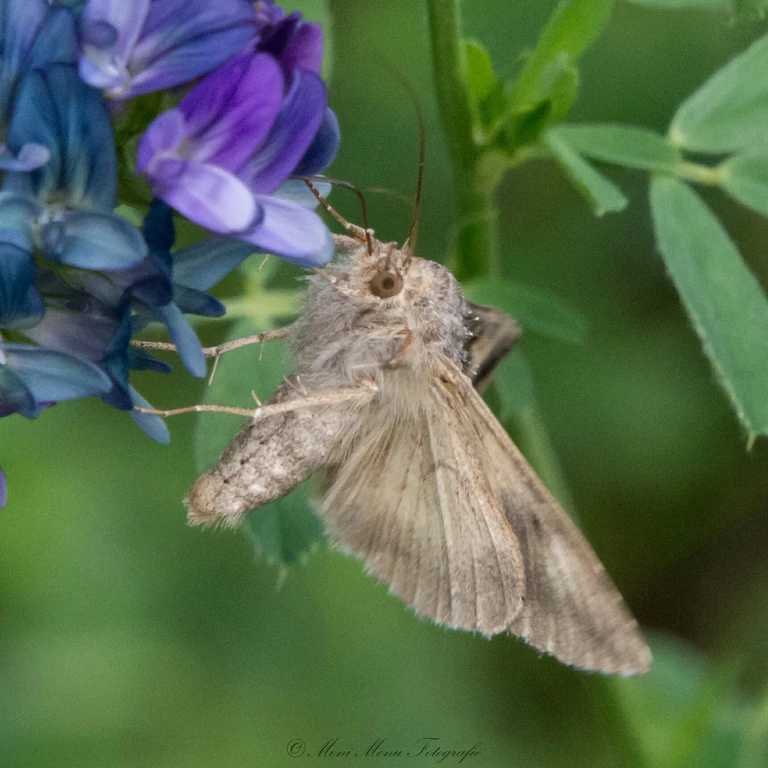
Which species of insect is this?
Autographa gamma
